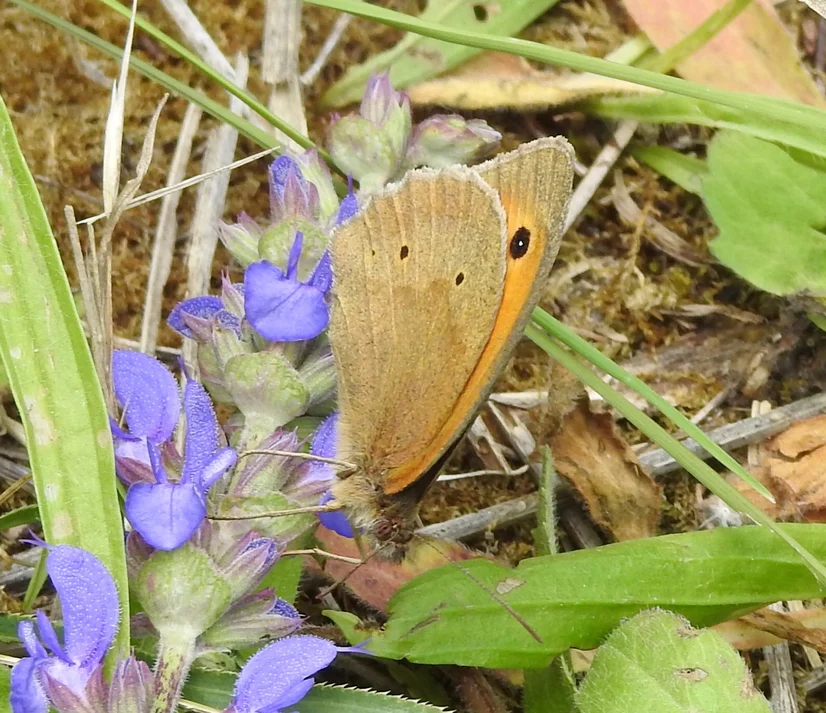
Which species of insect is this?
Maniola jurtina
